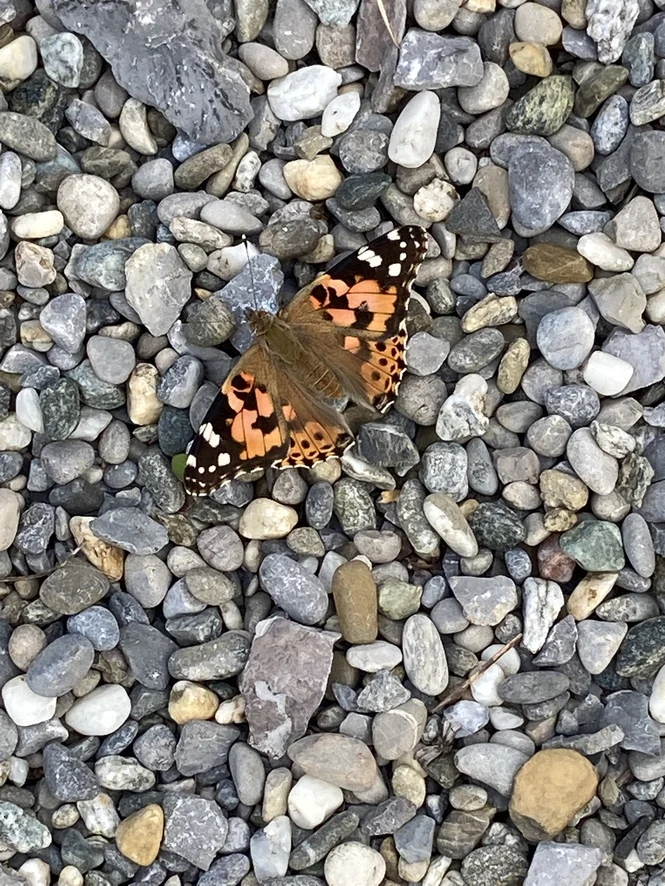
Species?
Vanessa cardui
